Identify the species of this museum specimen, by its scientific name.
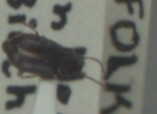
Bradycellus ruficollis
